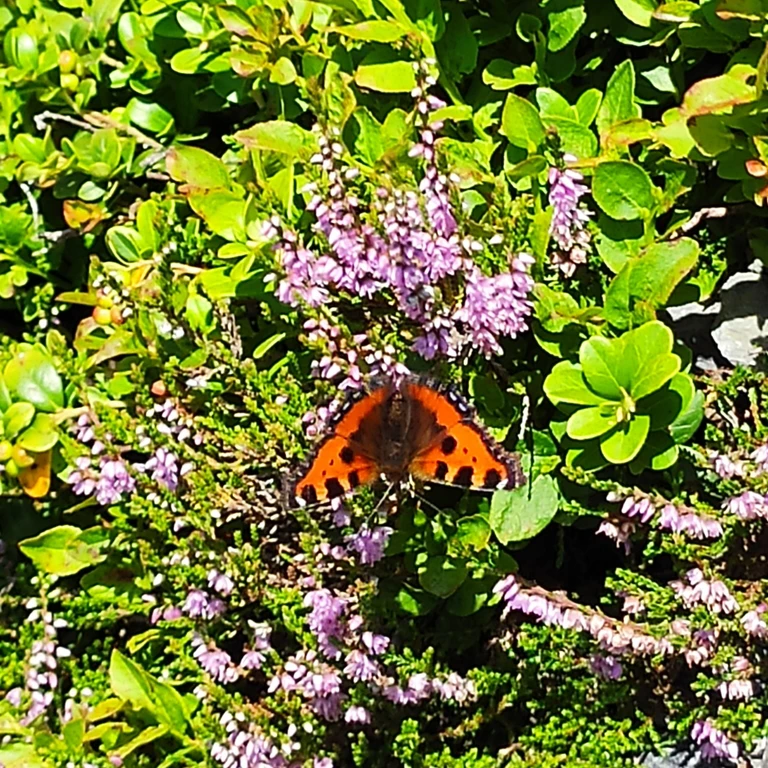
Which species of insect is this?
Aglais urticae
